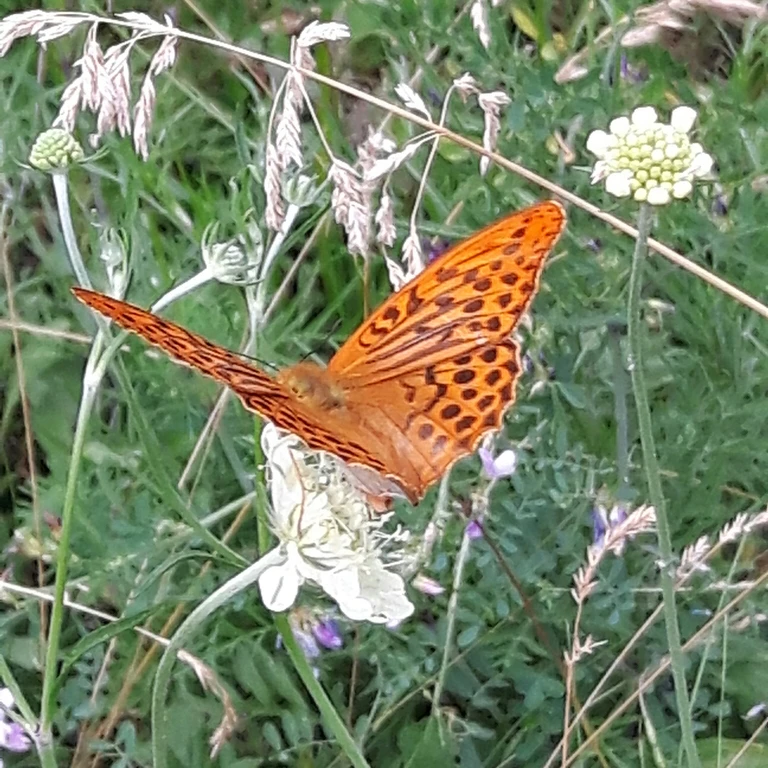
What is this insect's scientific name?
Argynnis paphia
